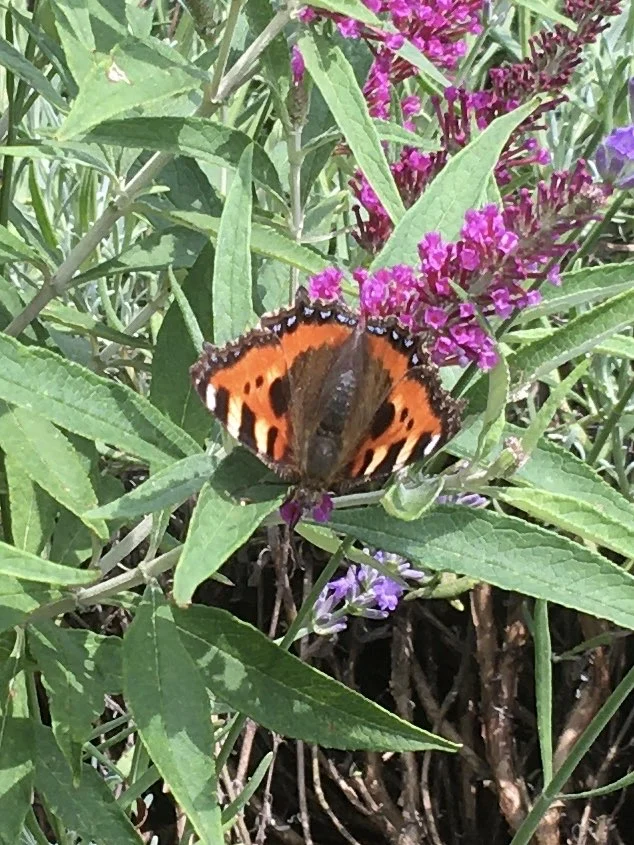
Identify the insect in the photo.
Aglais urticae
